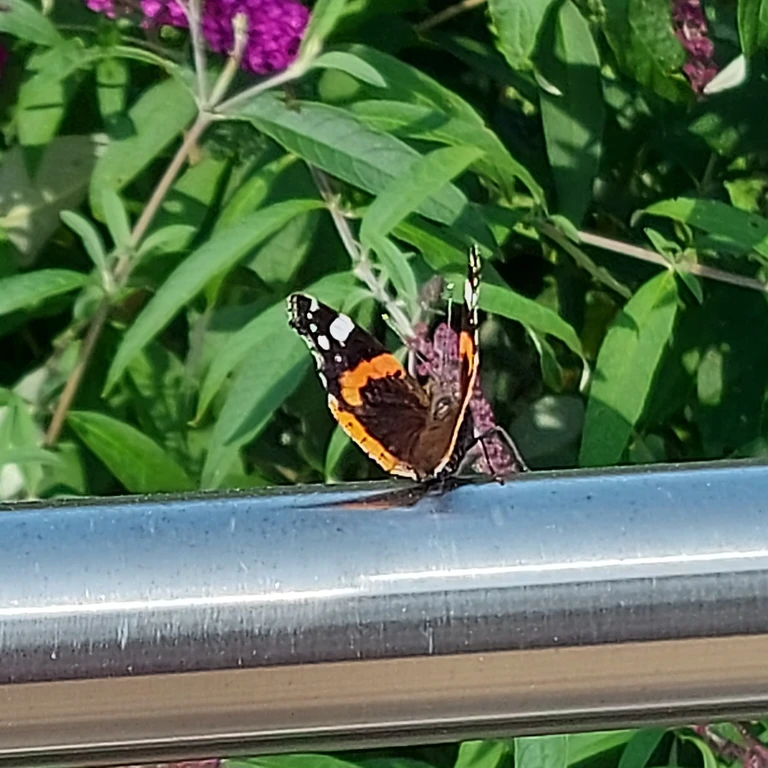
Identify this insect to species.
Vanessa atalanta
